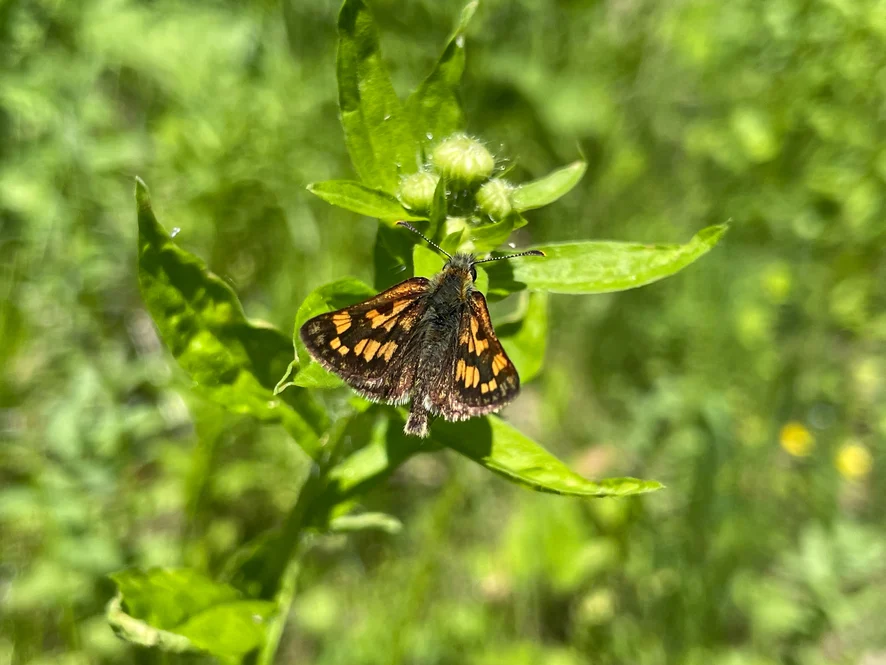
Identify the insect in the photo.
Carterocephalus palaemon
